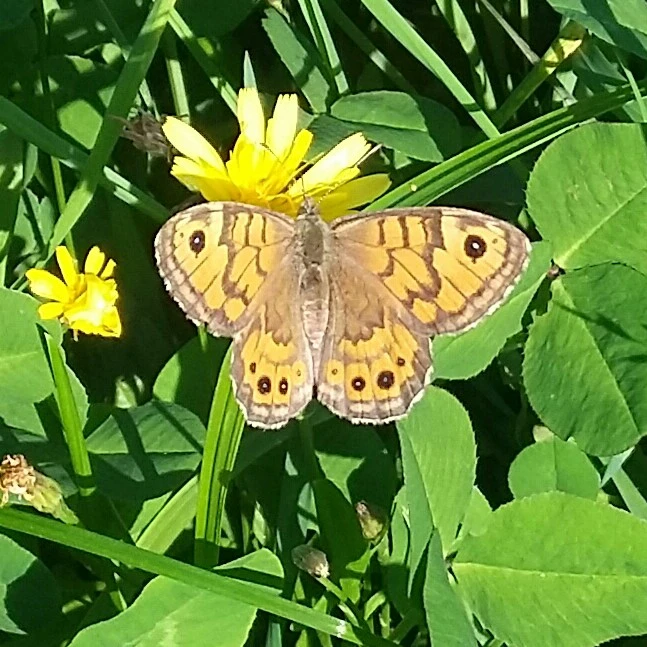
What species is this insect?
Lasiommata megera (also Pararge megera)
